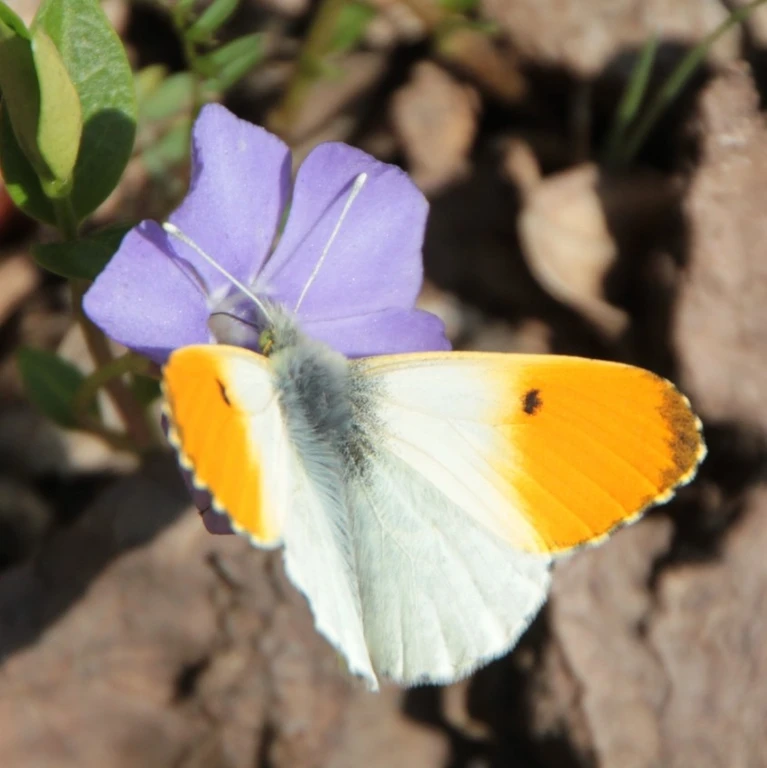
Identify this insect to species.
Anthocharis cardamines
